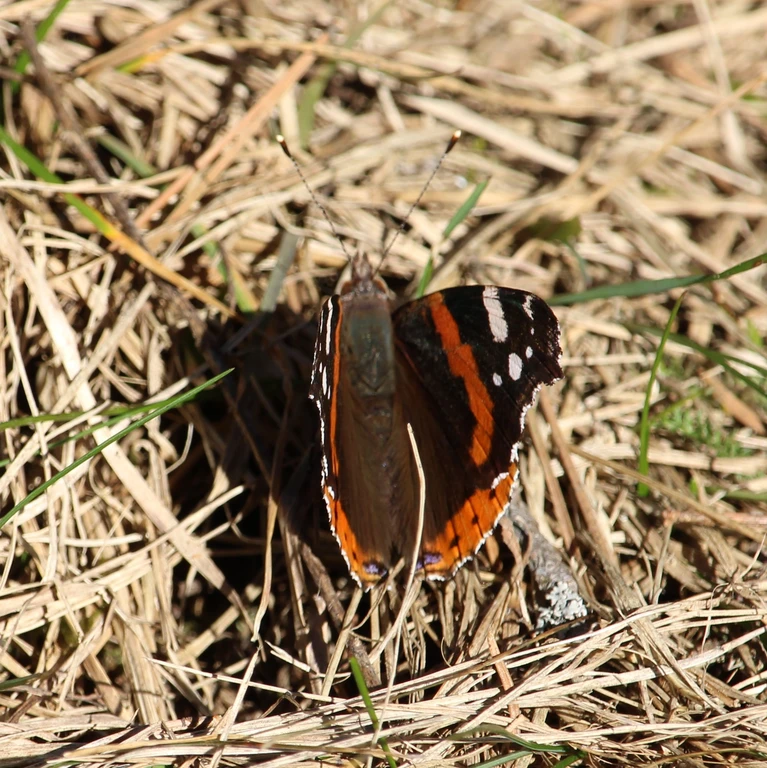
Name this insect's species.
Vanessa atalanta
